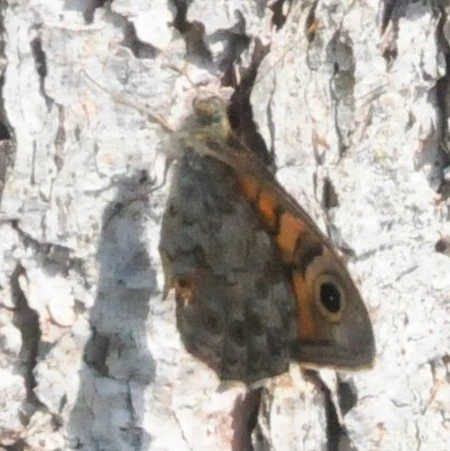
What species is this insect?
Lasiommata megera (also Pararge megera)
